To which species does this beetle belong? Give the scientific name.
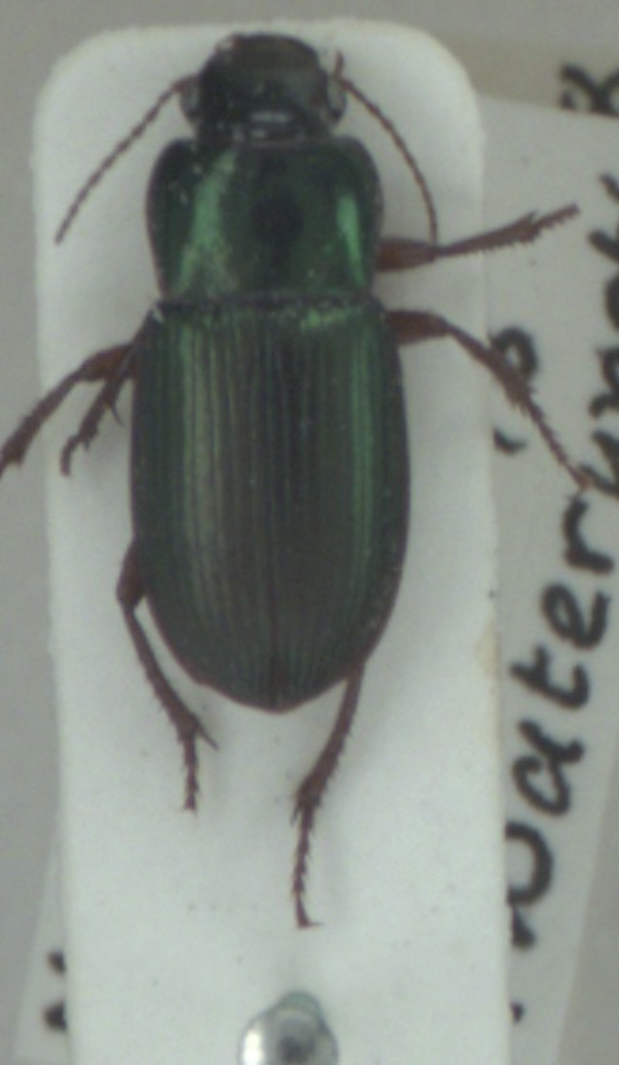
Harpalus affinis
